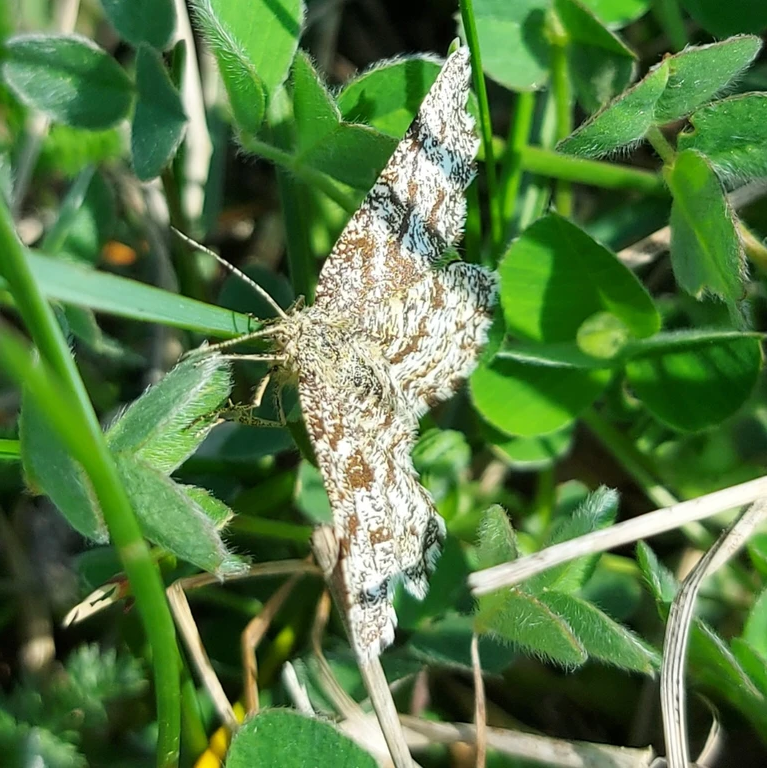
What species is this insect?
Ematurga atomaria
